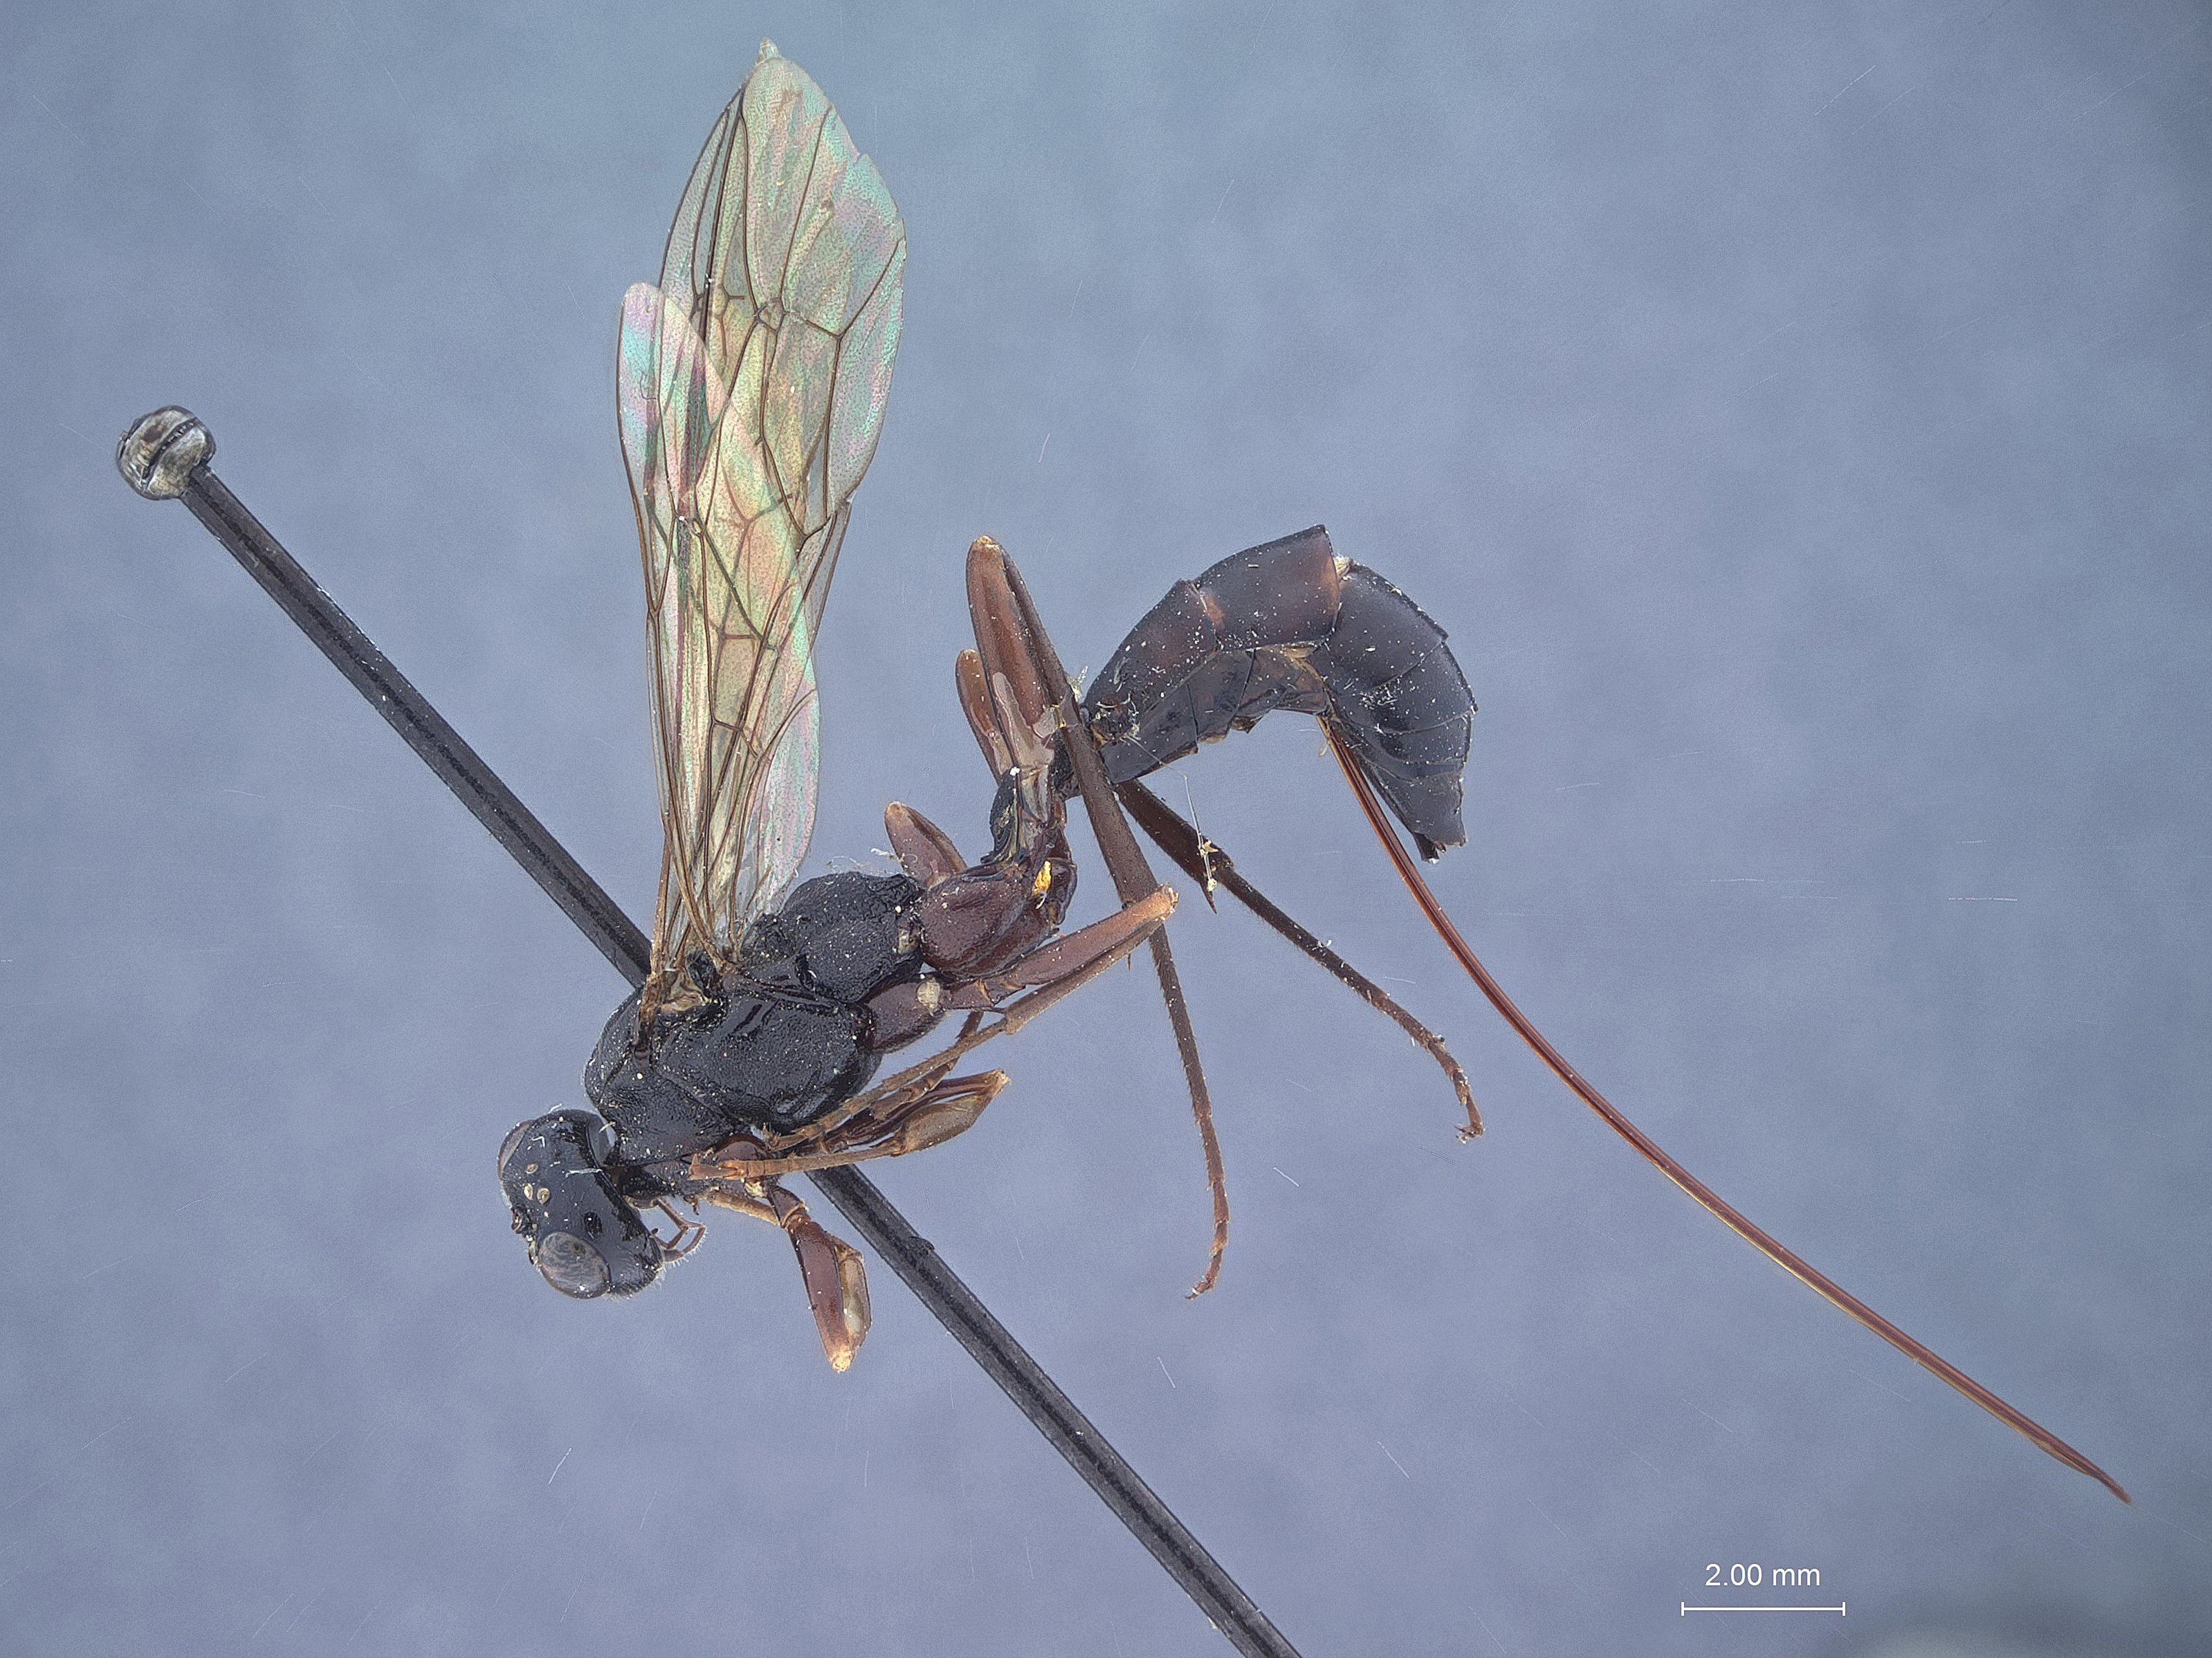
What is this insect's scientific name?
Echthrus niger
